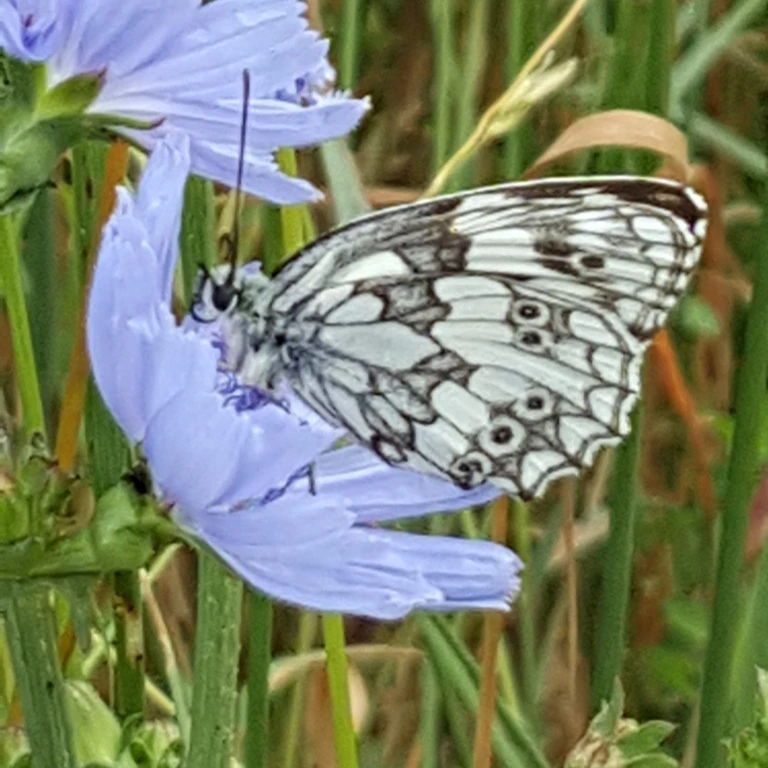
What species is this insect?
Melanargia galathea
